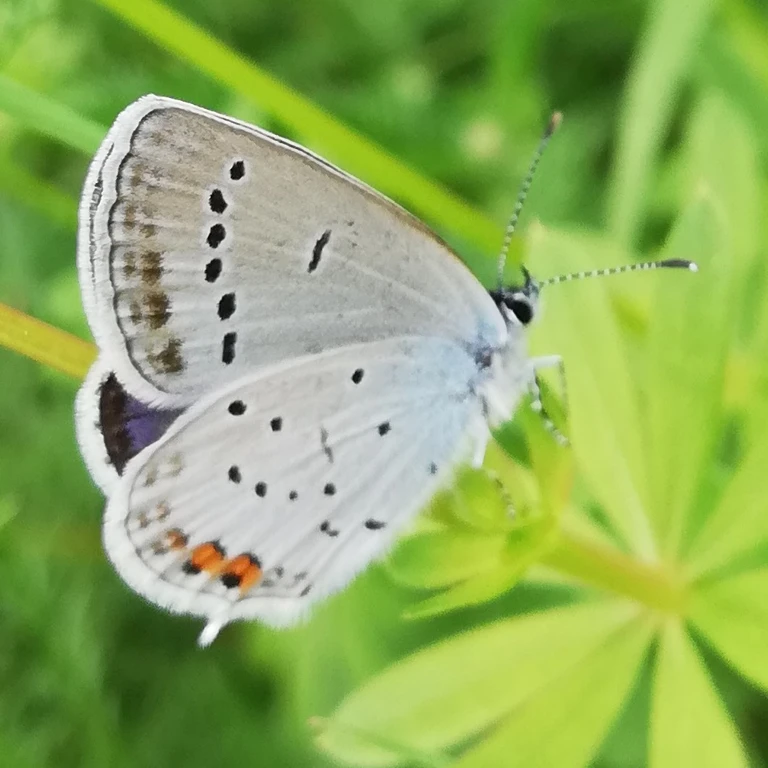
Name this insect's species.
Cupido argiades (also Elkalyce argiades)
